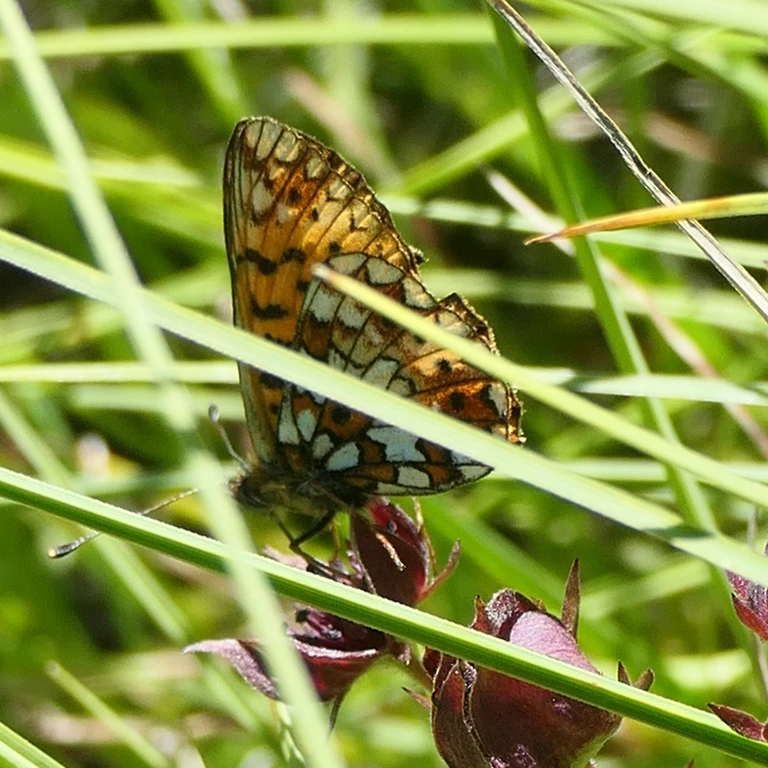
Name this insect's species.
Boloria selene
